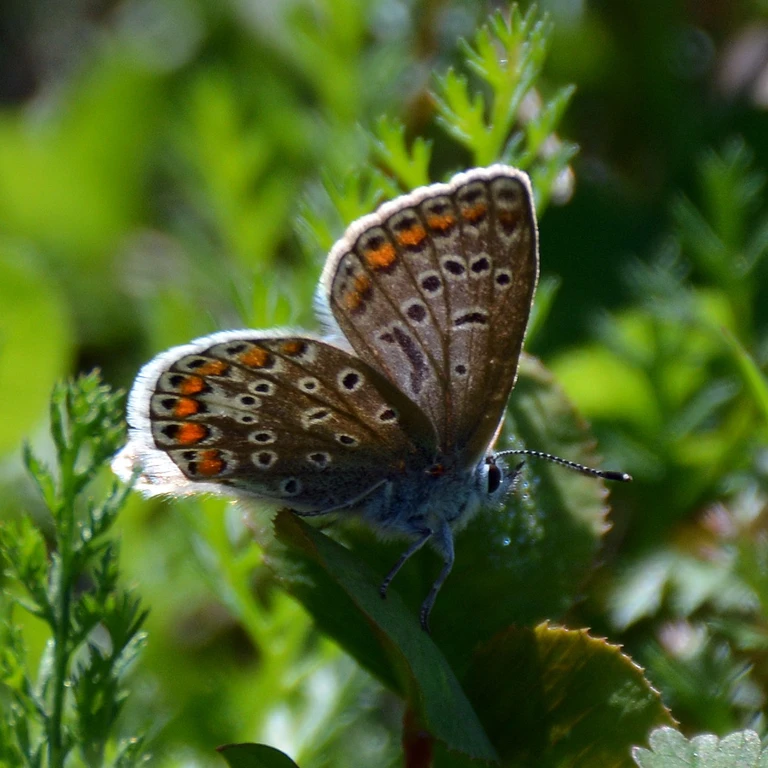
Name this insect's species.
Polyommatus icarus
